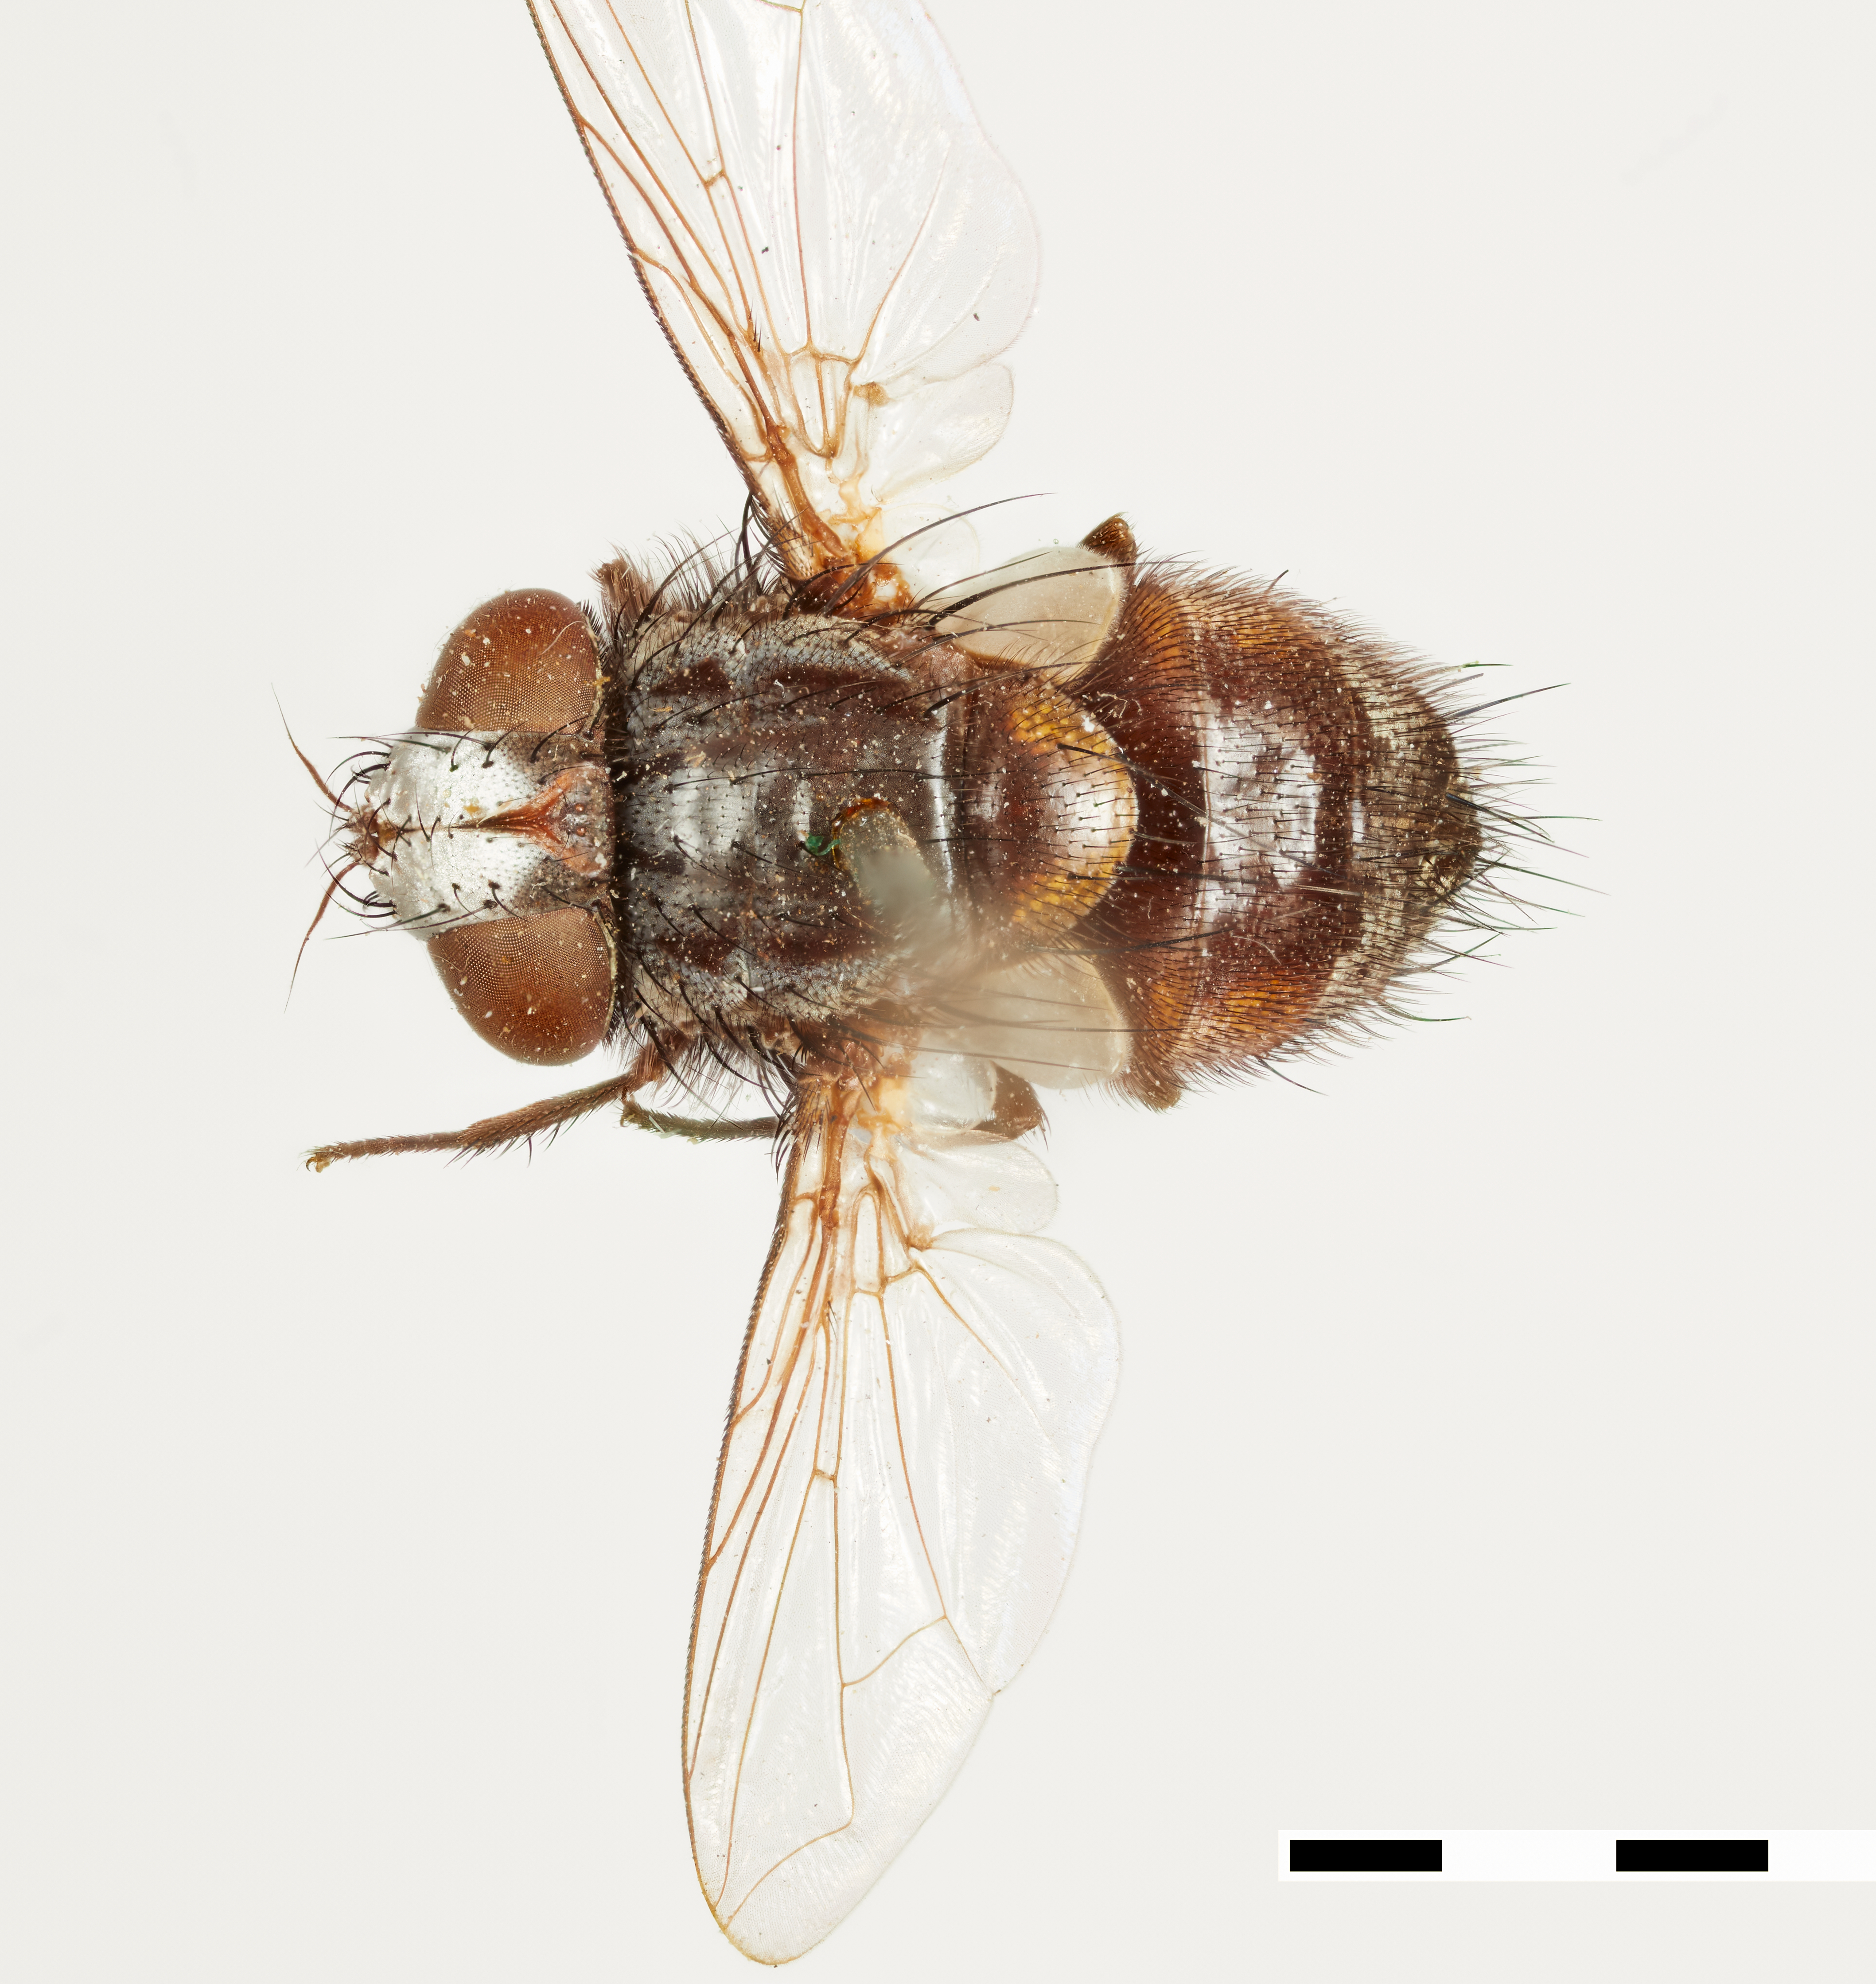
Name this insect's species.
Pseudochaeta pyralidis
